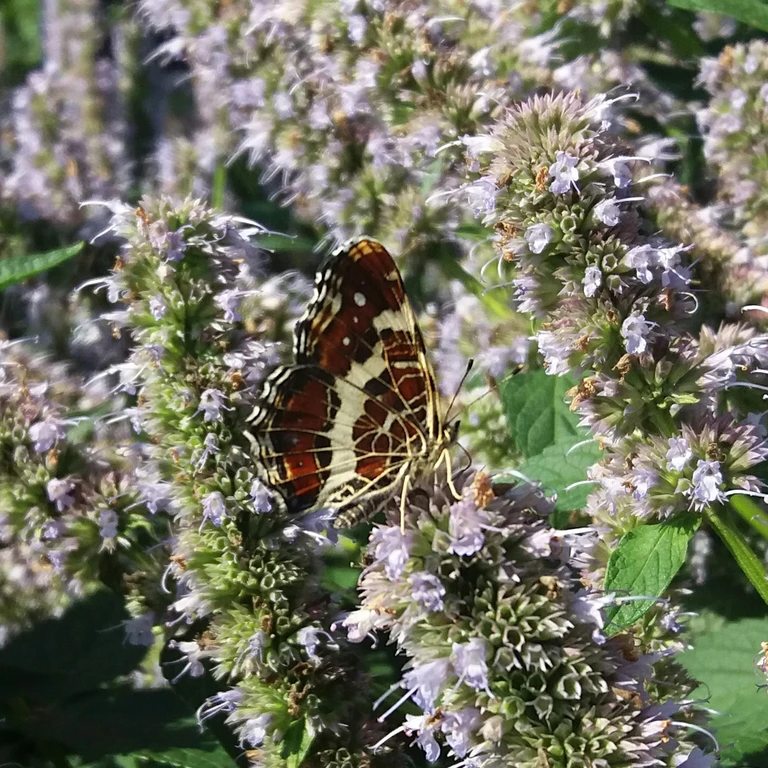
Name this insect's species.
Araschnia levana
